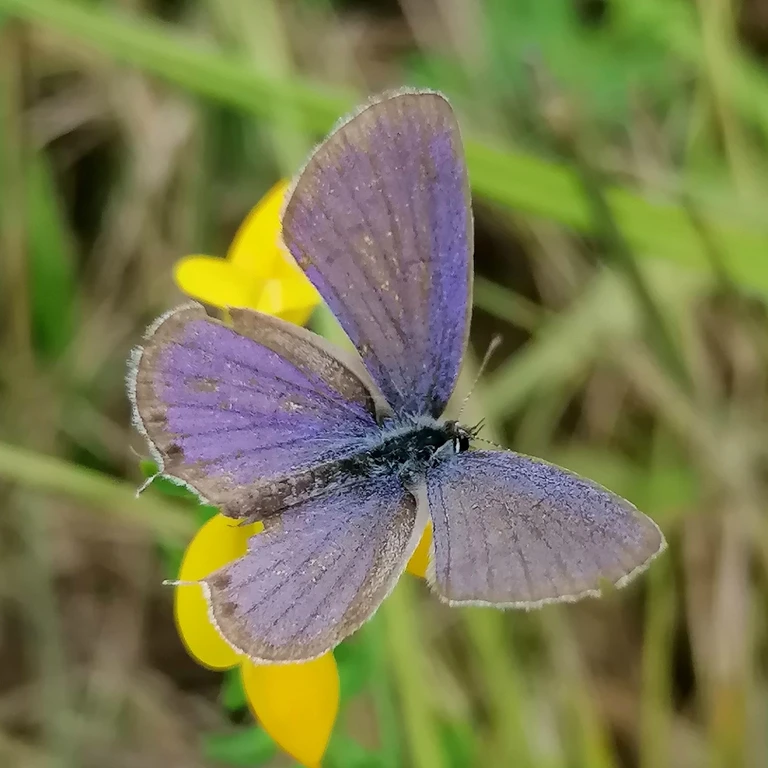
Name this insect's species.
Cupido argiades (also Elkalyce argiades)
